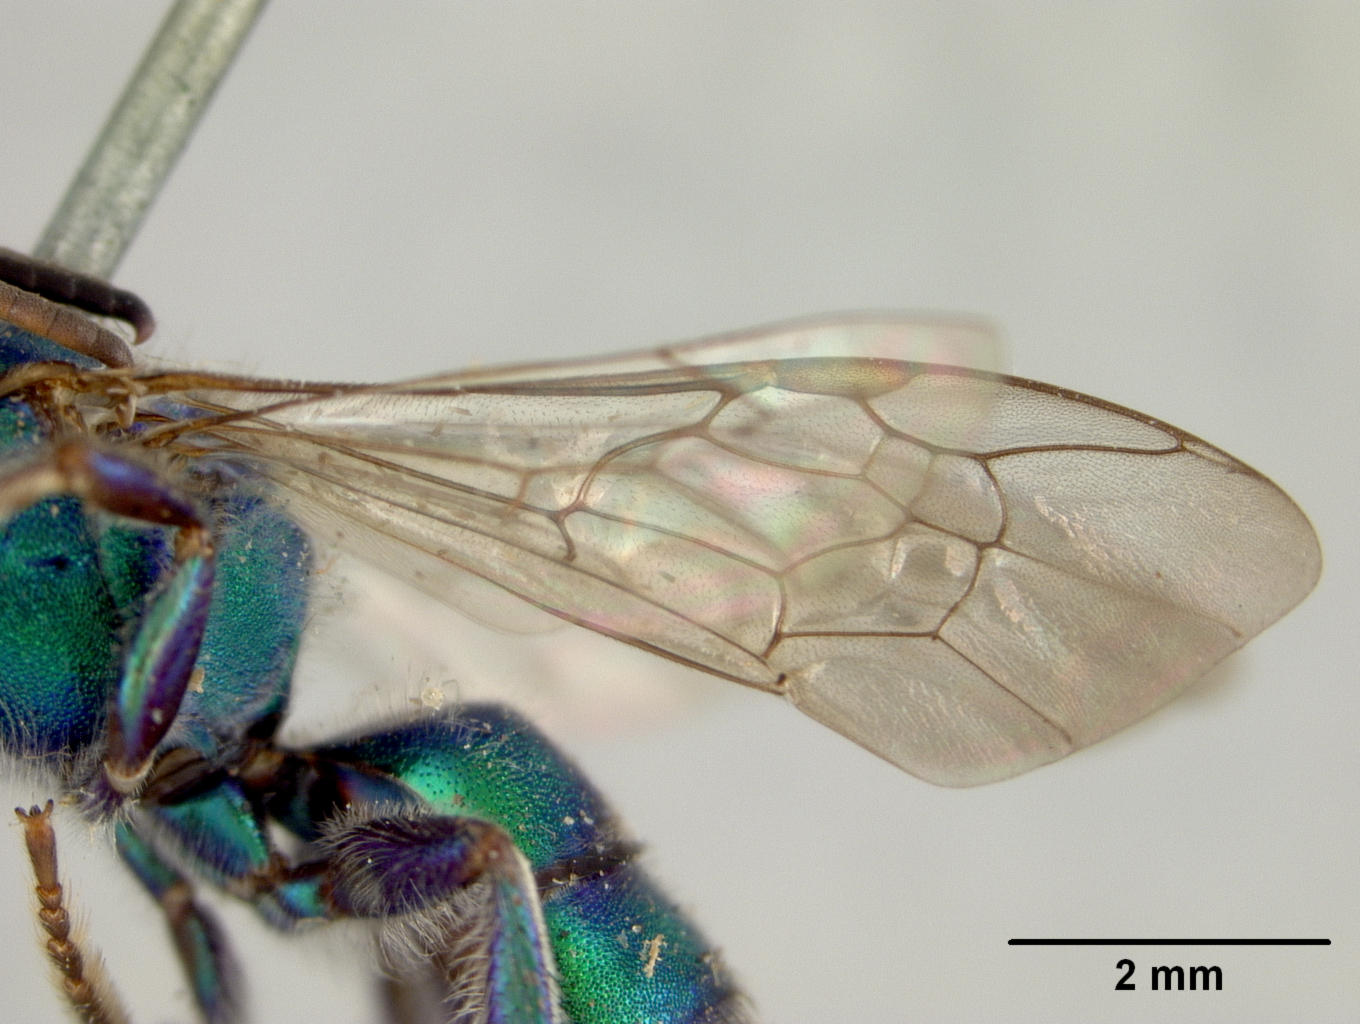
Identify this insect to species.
Augochlora binghami
